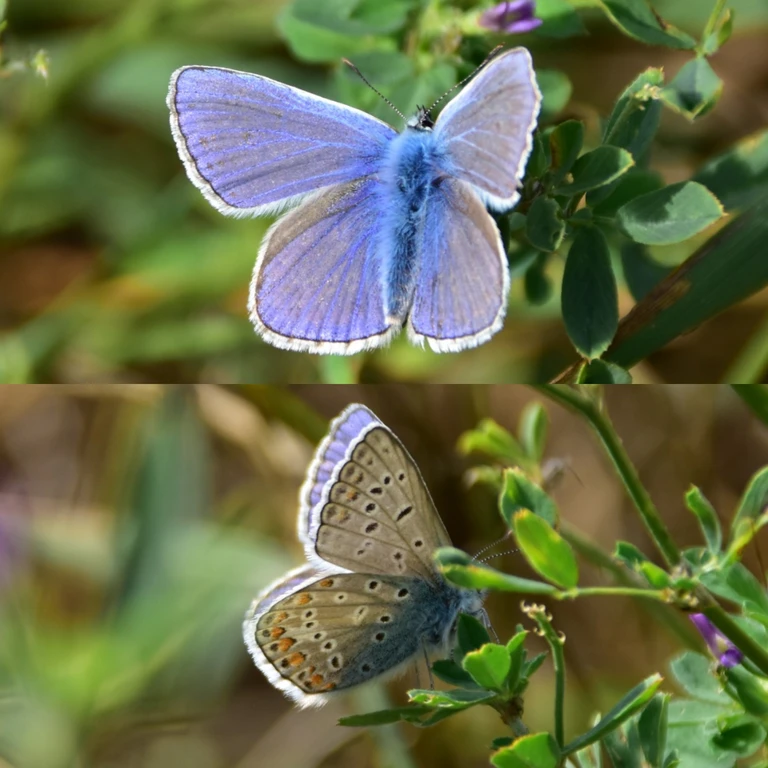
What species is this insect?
Polyommatus icarus
